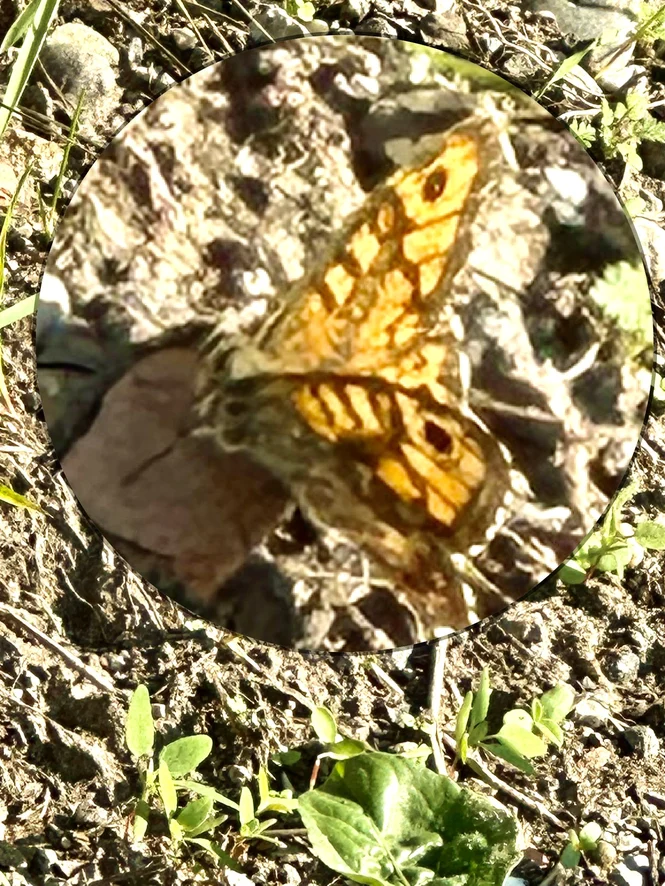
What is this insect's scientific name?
Lasiommata megera (also Pararge megera)
